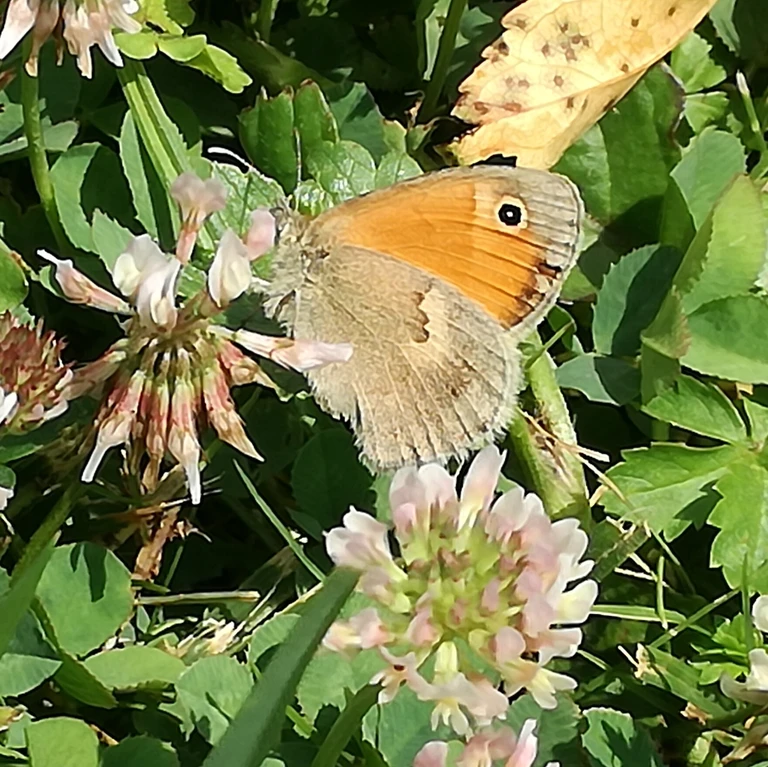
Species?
Maniola jurtina
